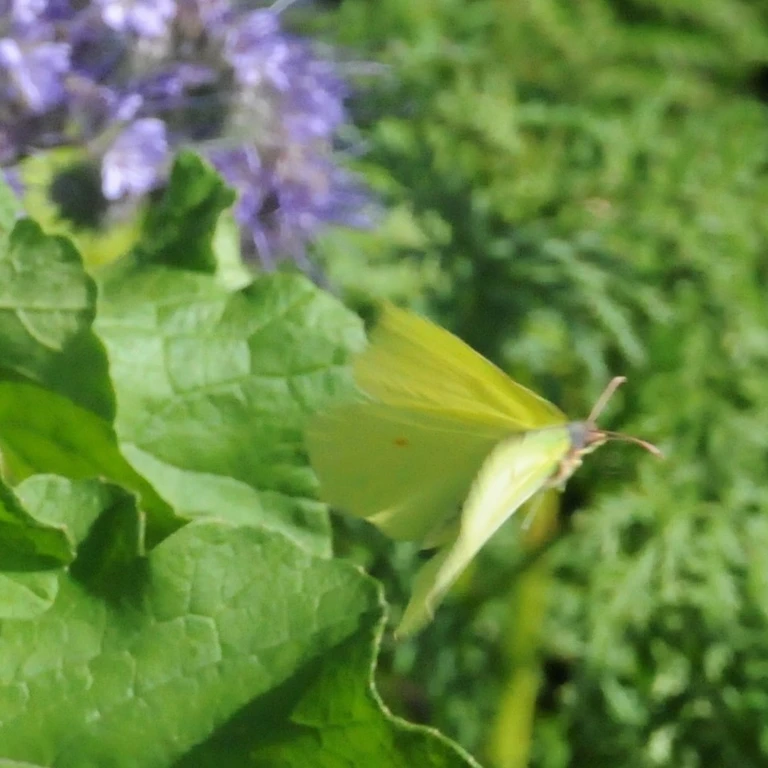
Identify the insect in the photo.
Gonepteryx rhamni
